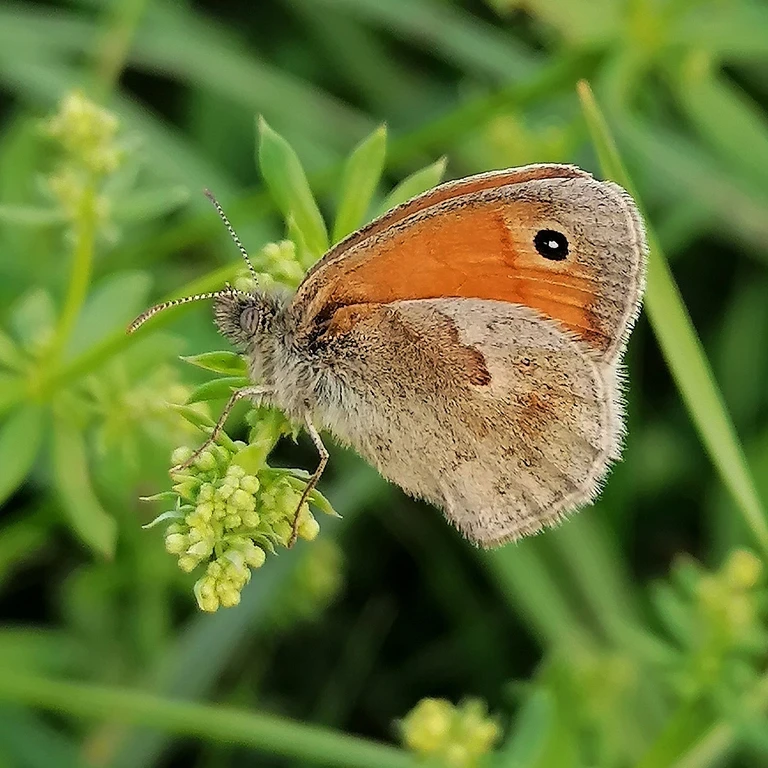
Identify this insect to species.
Coenonympha pamphilus
